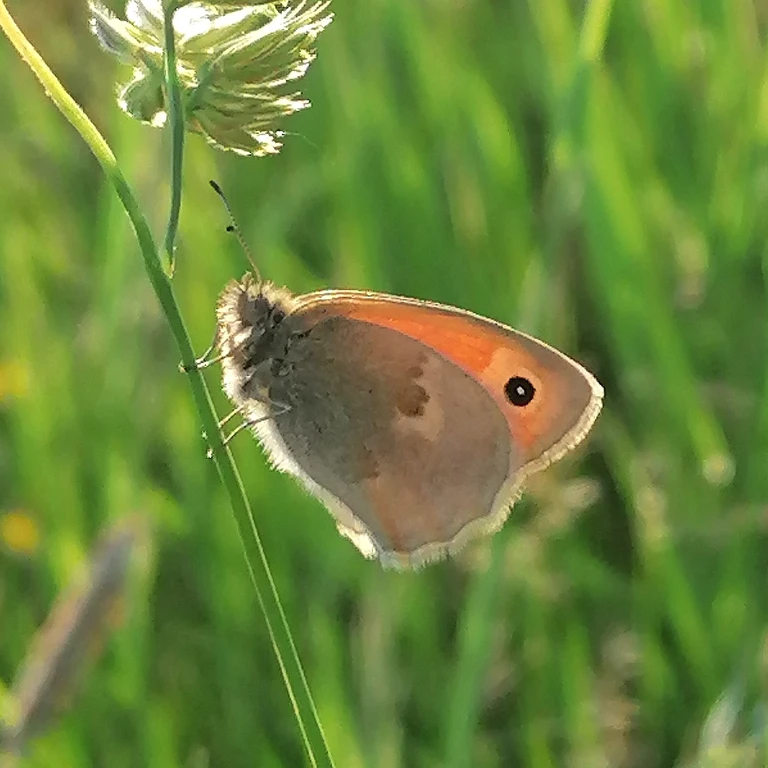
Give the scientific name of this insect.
Coenonympha pamphilus
